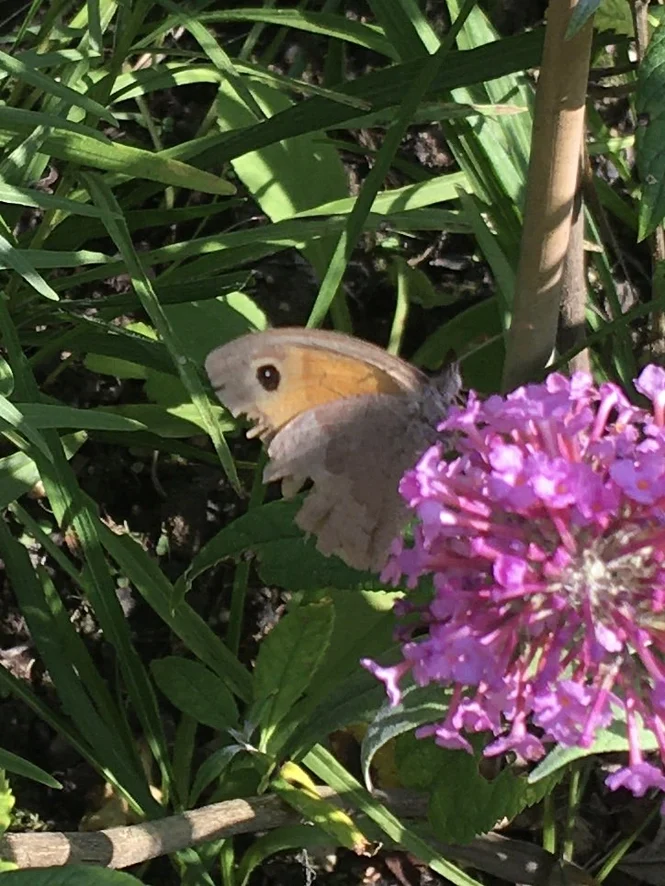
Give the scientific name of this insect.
Maniola jurtina
